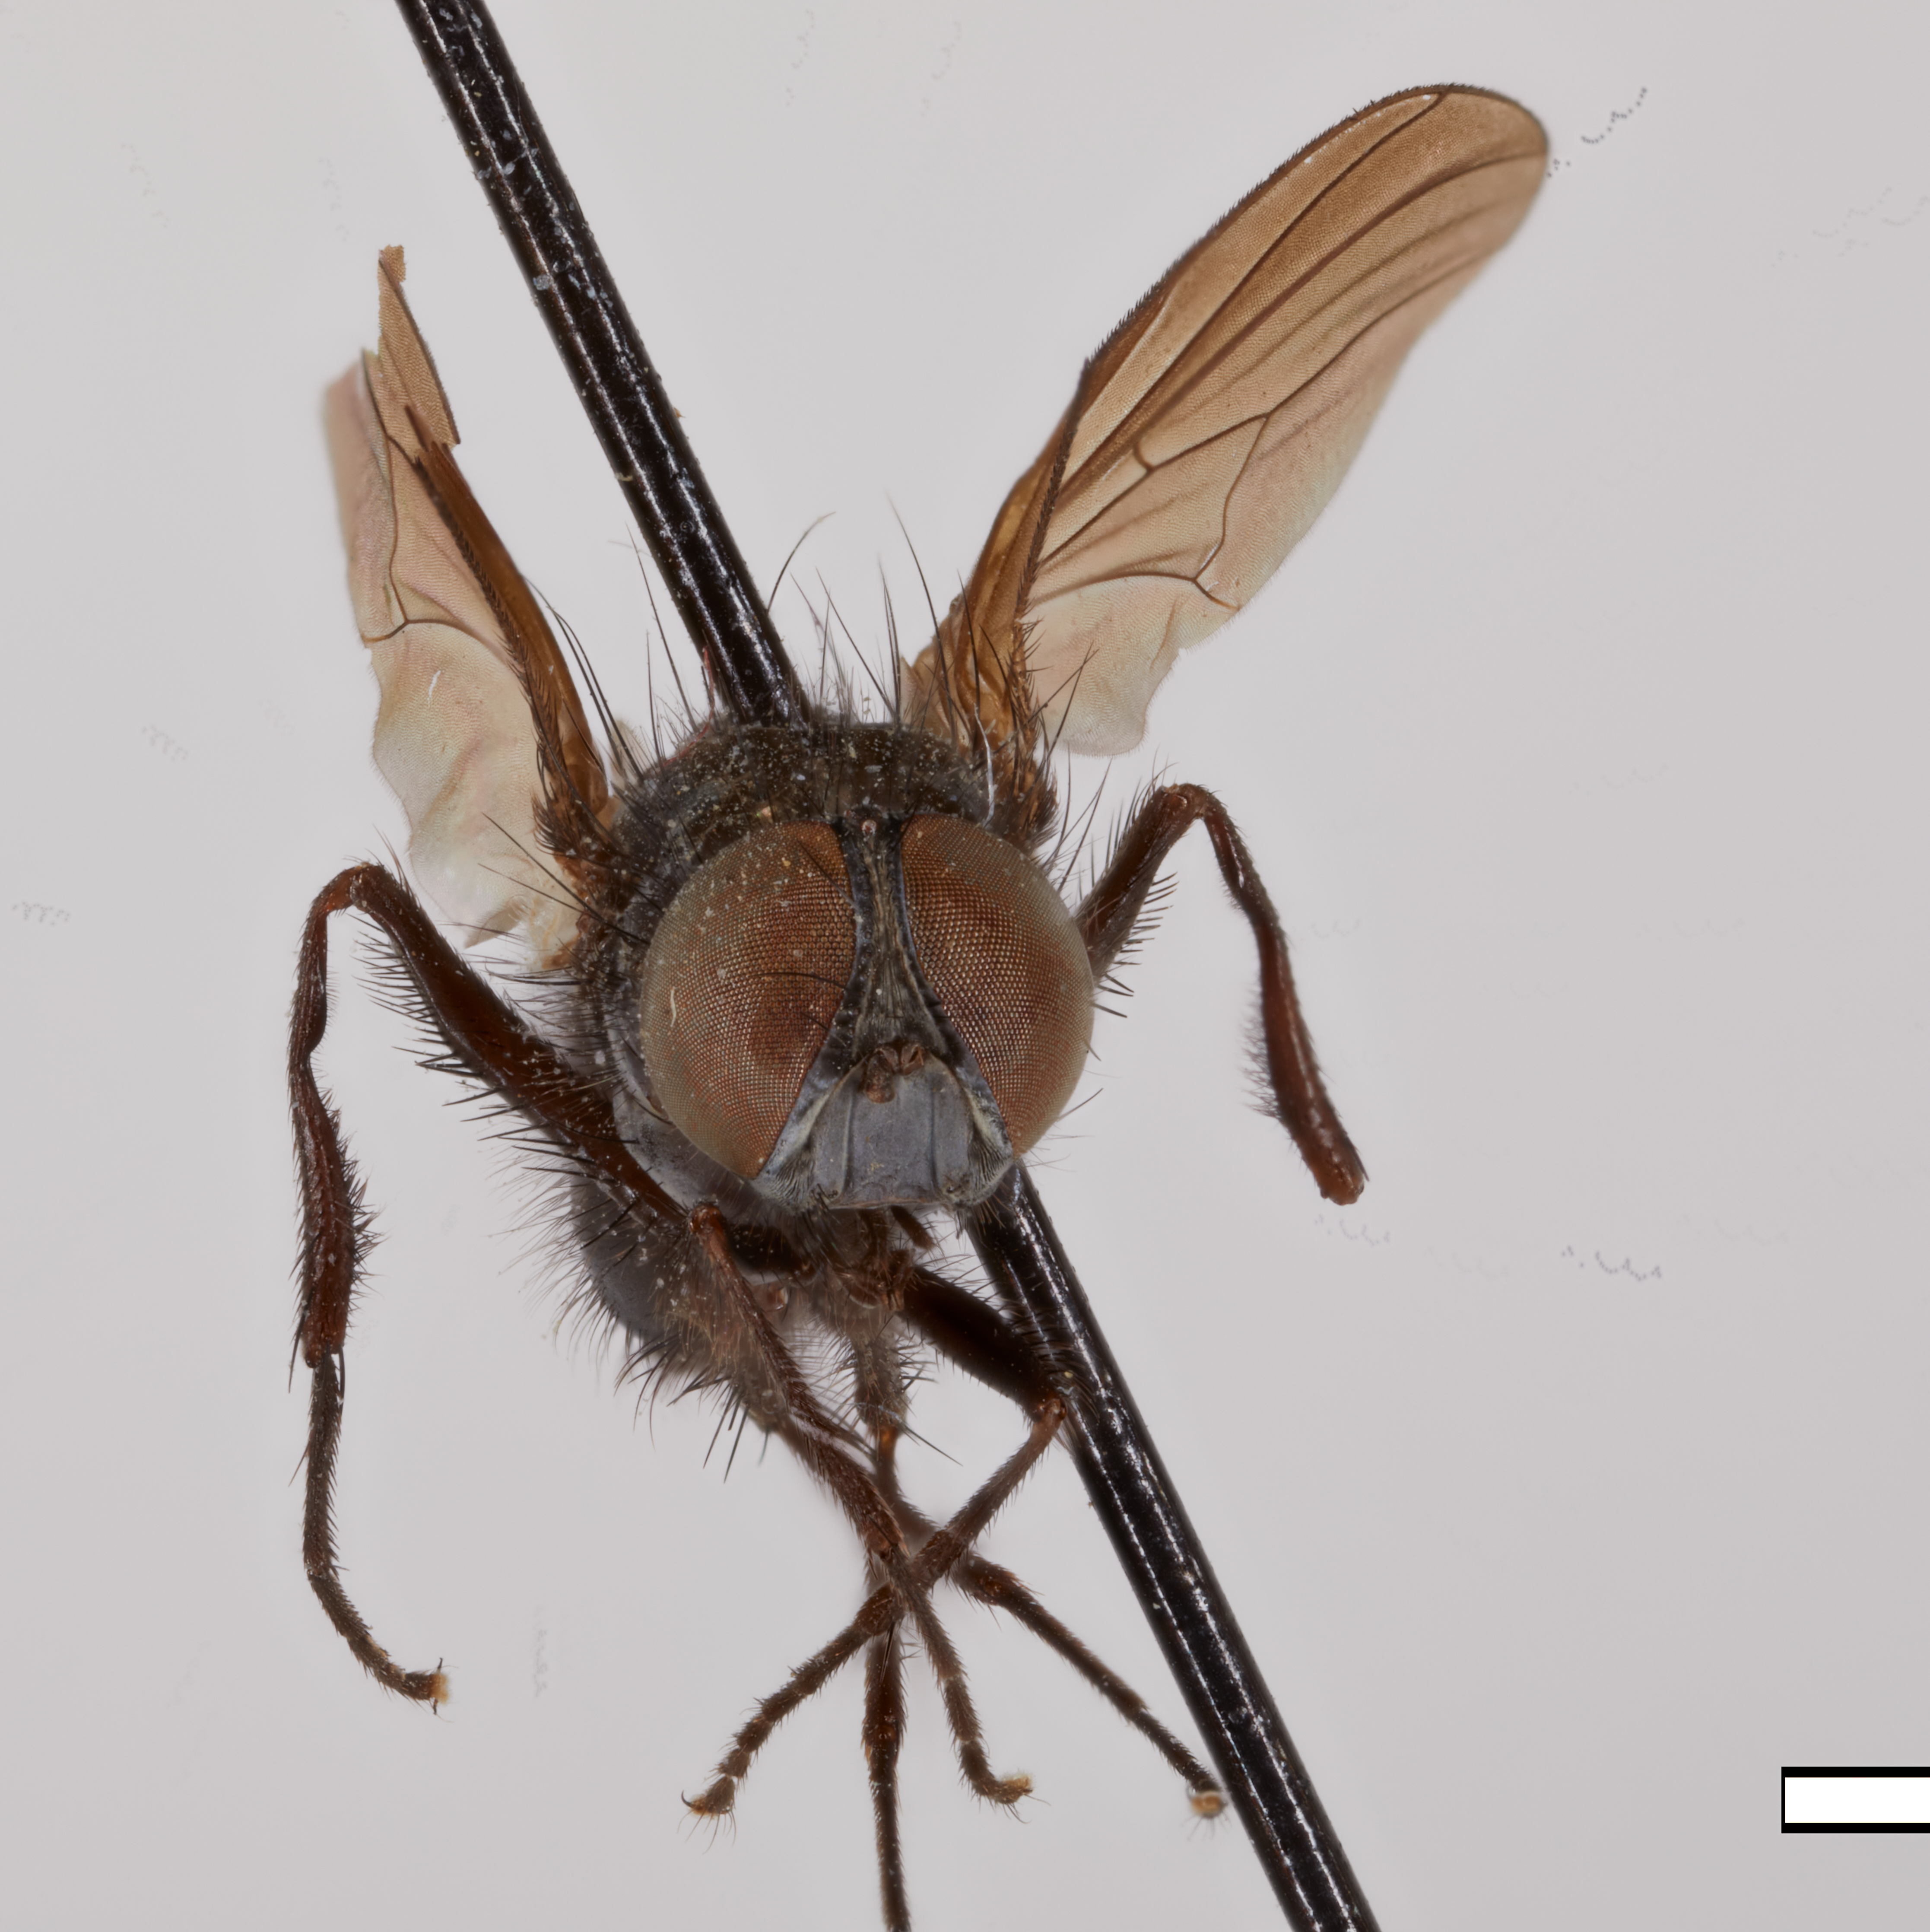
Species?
Fannia arcuata
